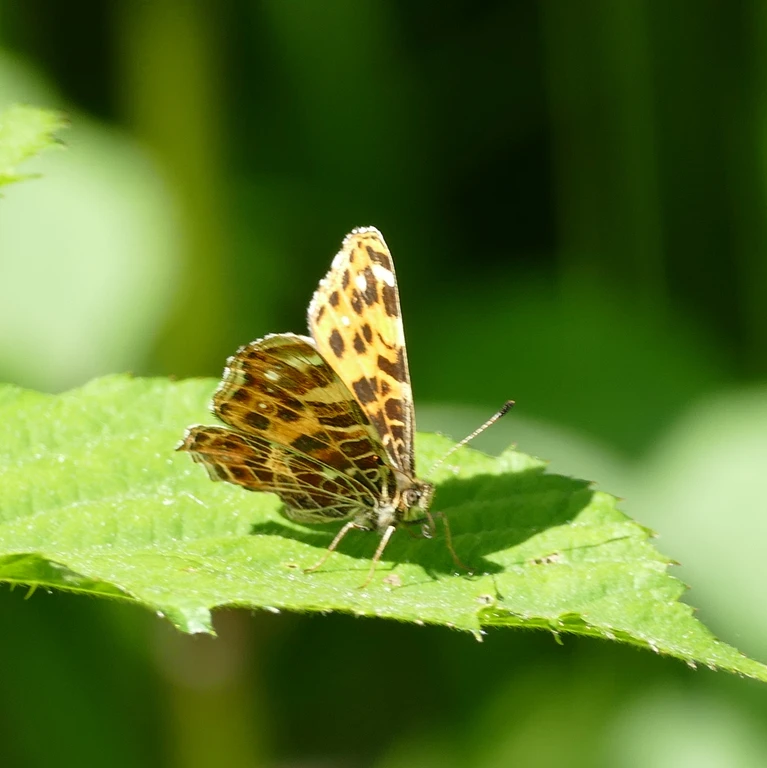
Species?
Araschnia levana
